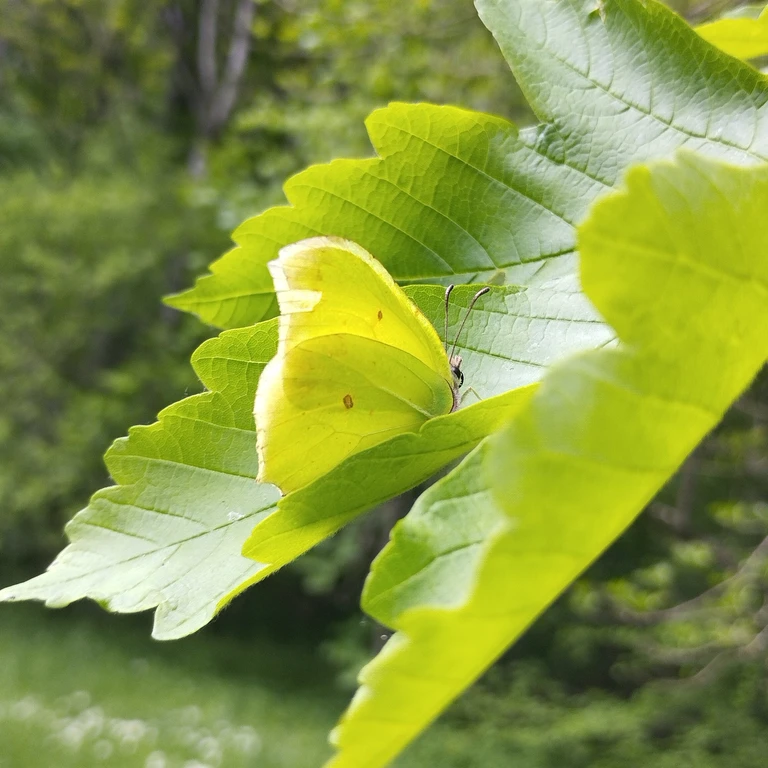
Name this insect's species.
Gonepteryx rhamni
